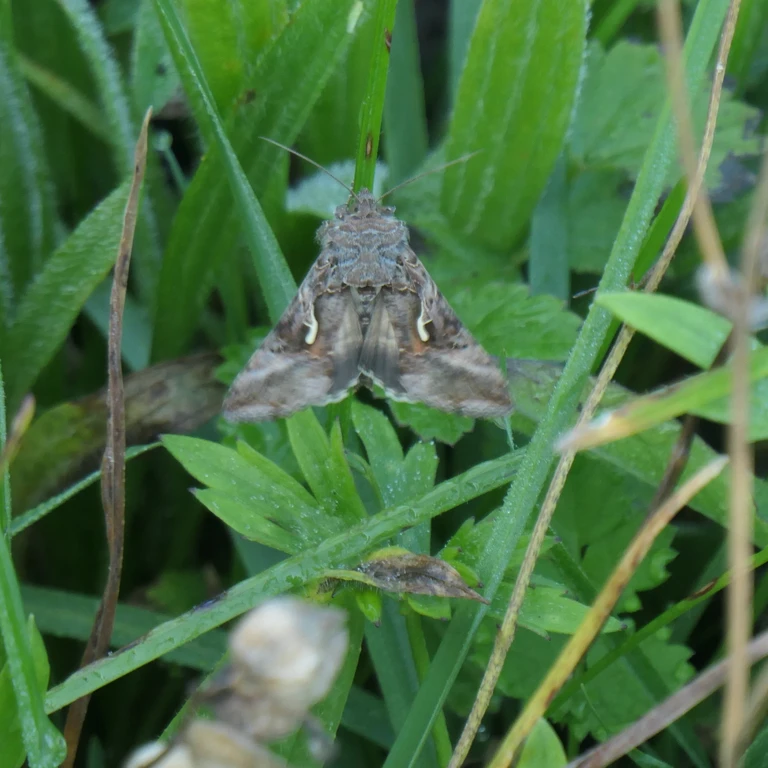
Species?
Autographa gamma
